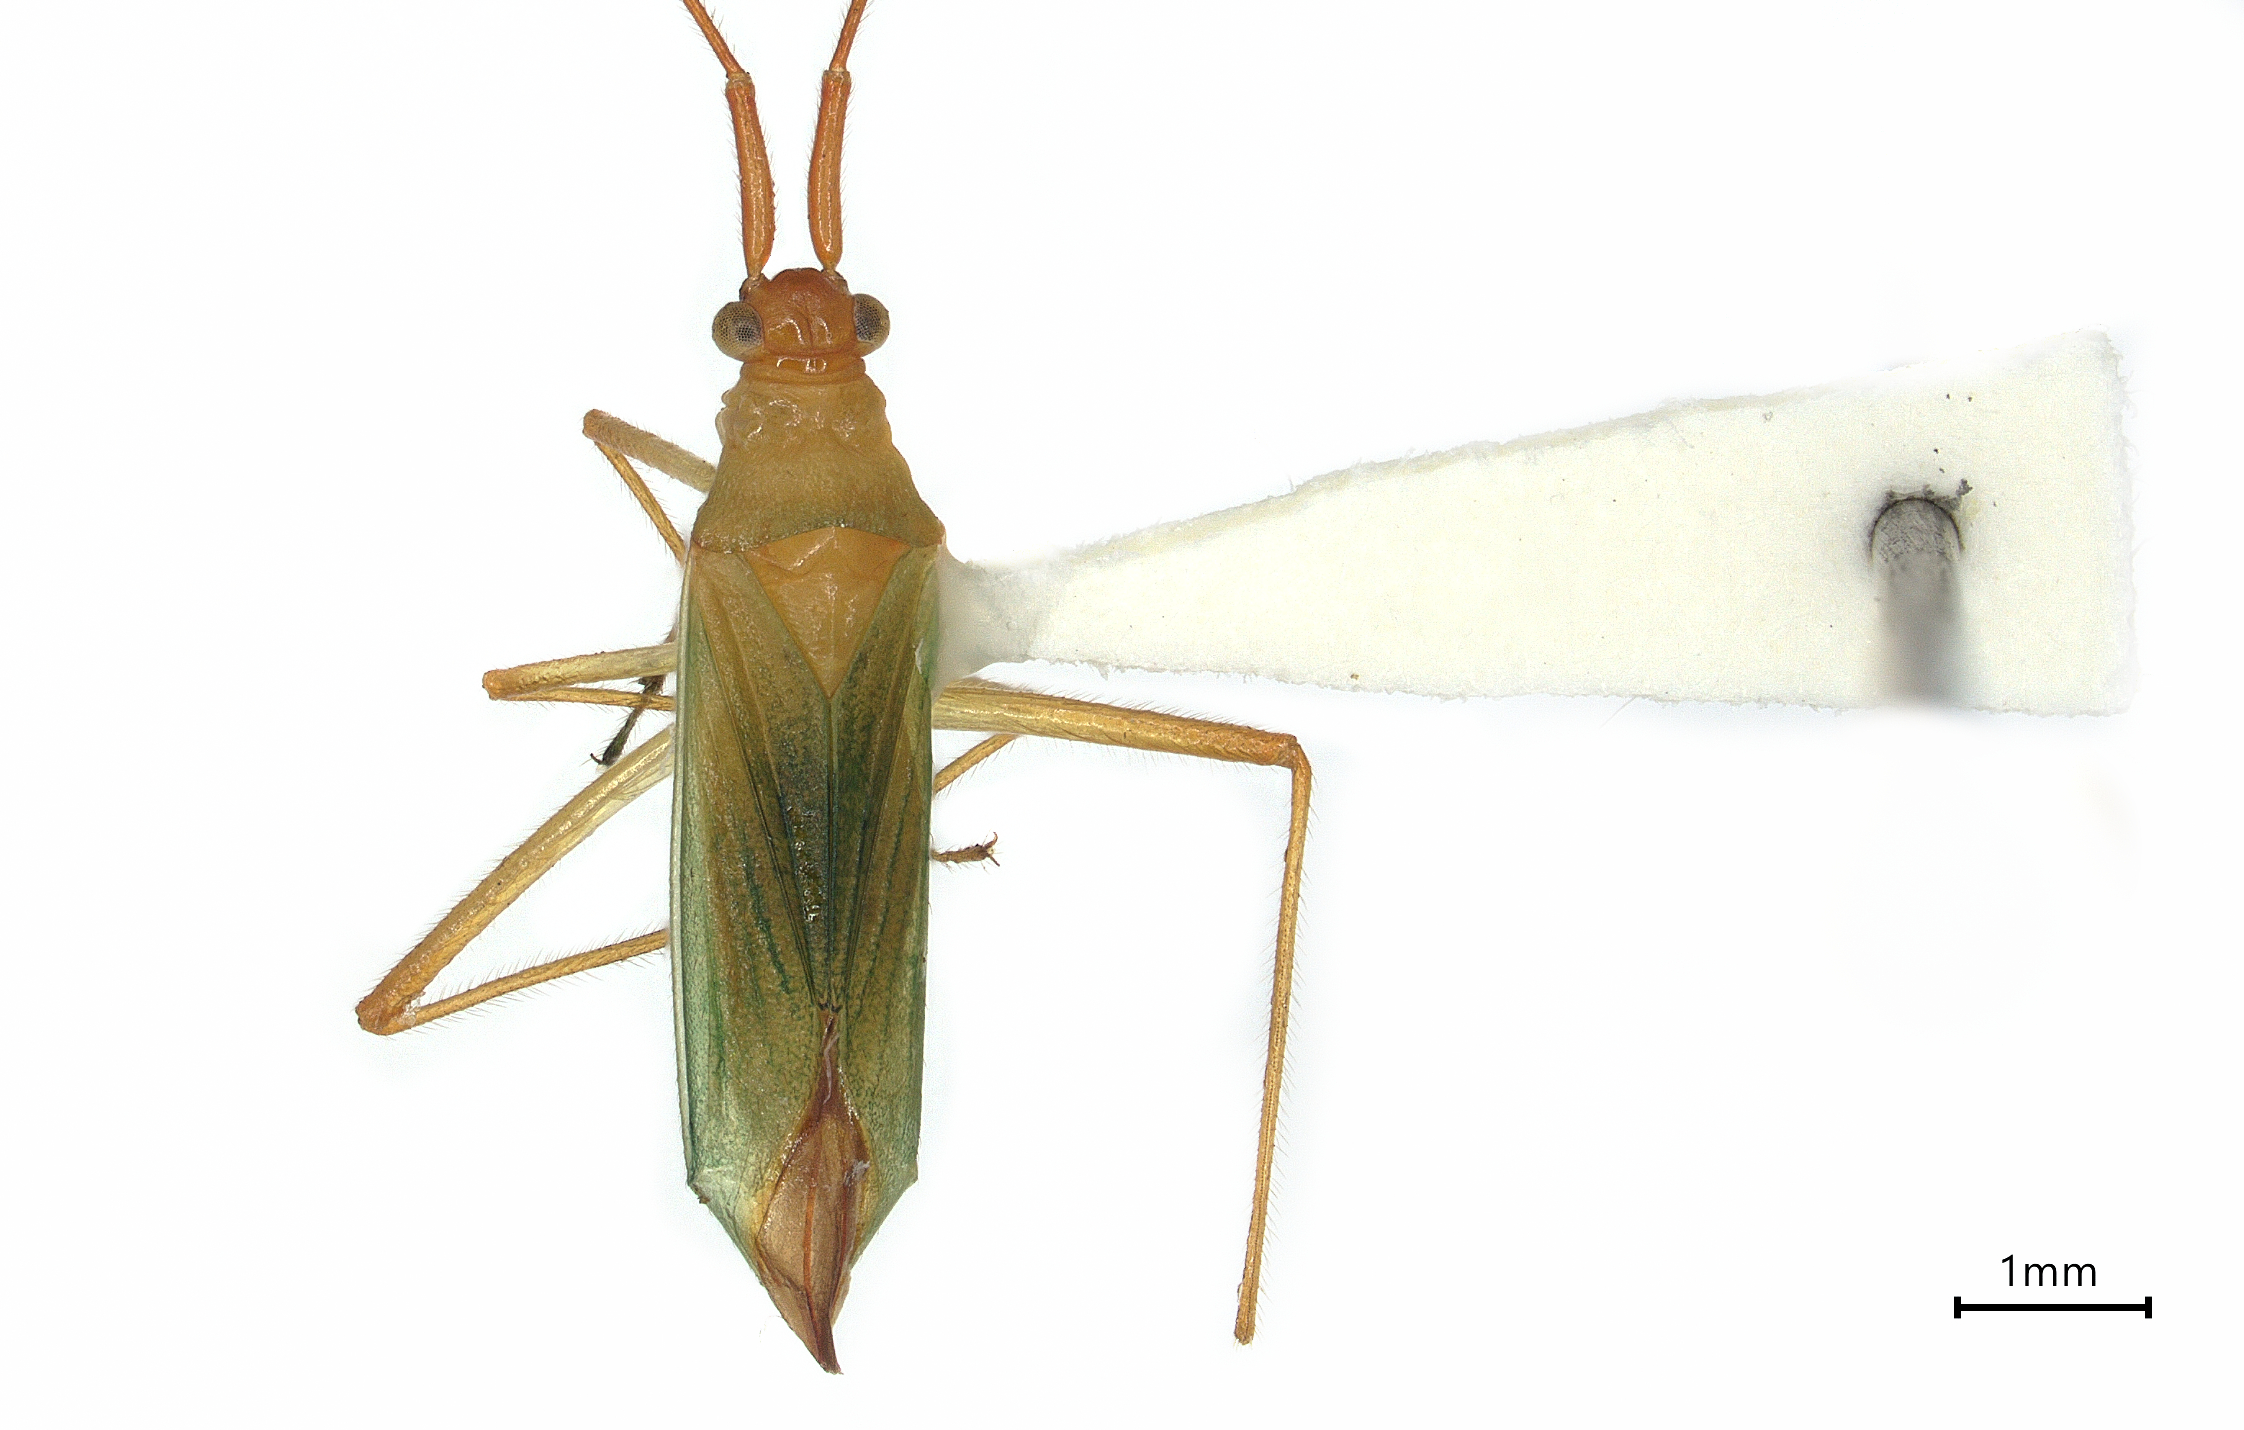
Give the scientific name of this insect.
Nesiomiris beardsleyi
